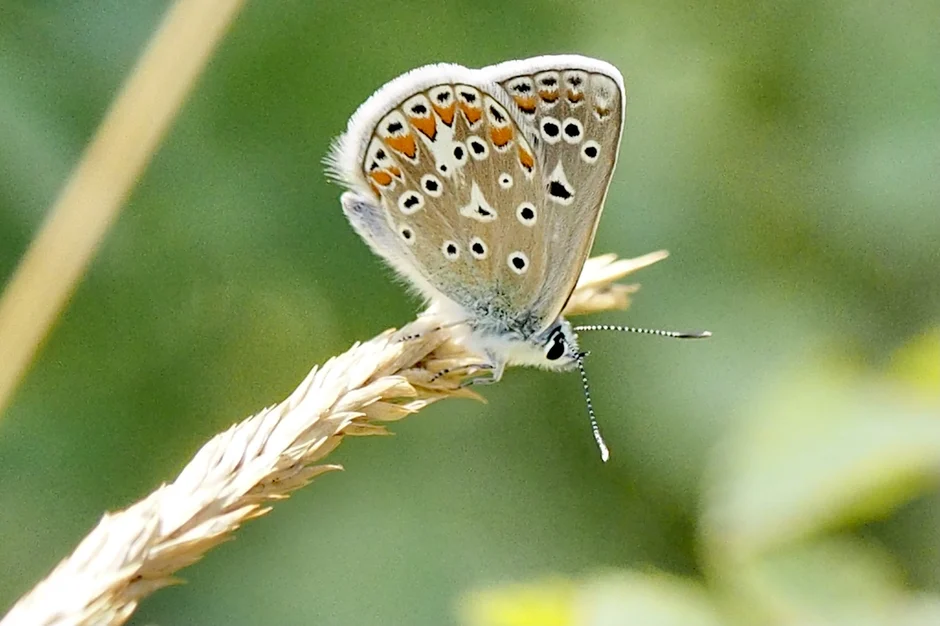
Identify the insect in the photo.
Polyommatus icarus
